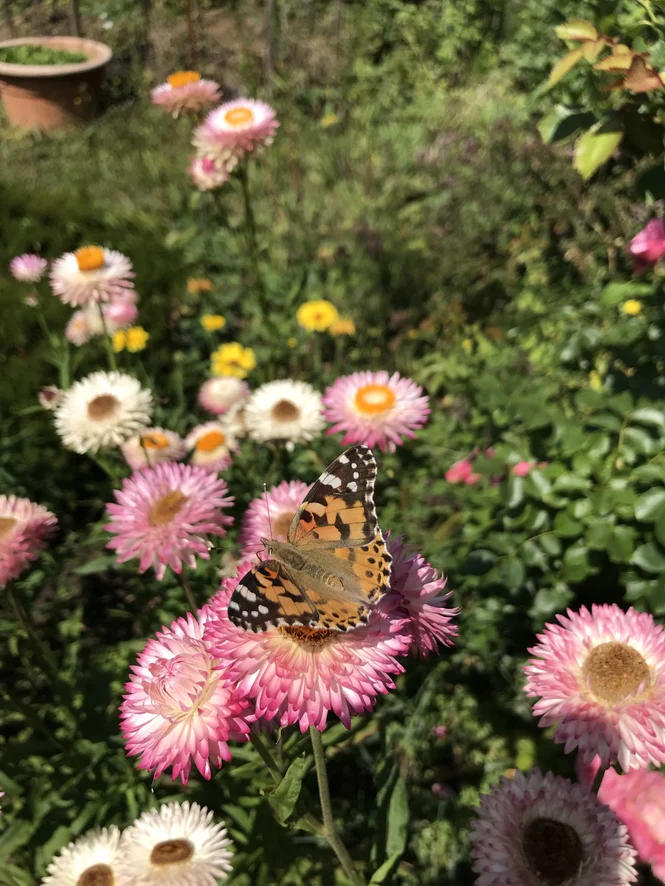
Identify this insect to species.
Vanessa cardui
